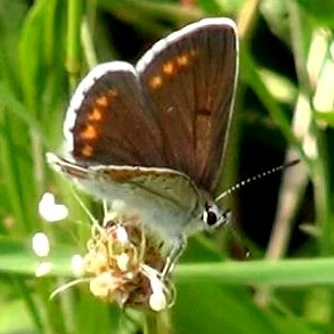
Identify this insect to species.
Aricia agestis/artaxerxes
